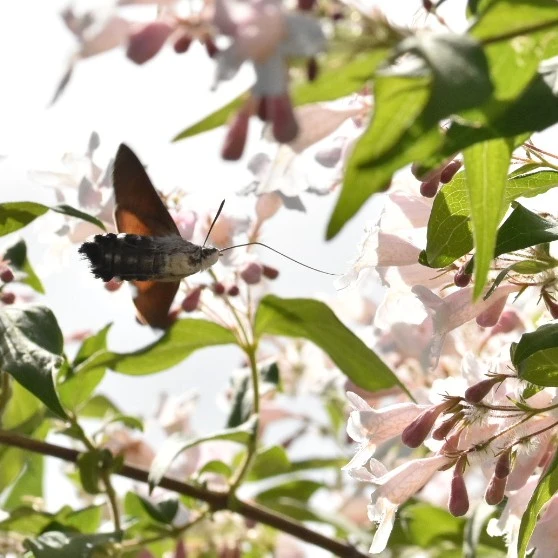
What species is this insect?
Macroglossum stellatarum
